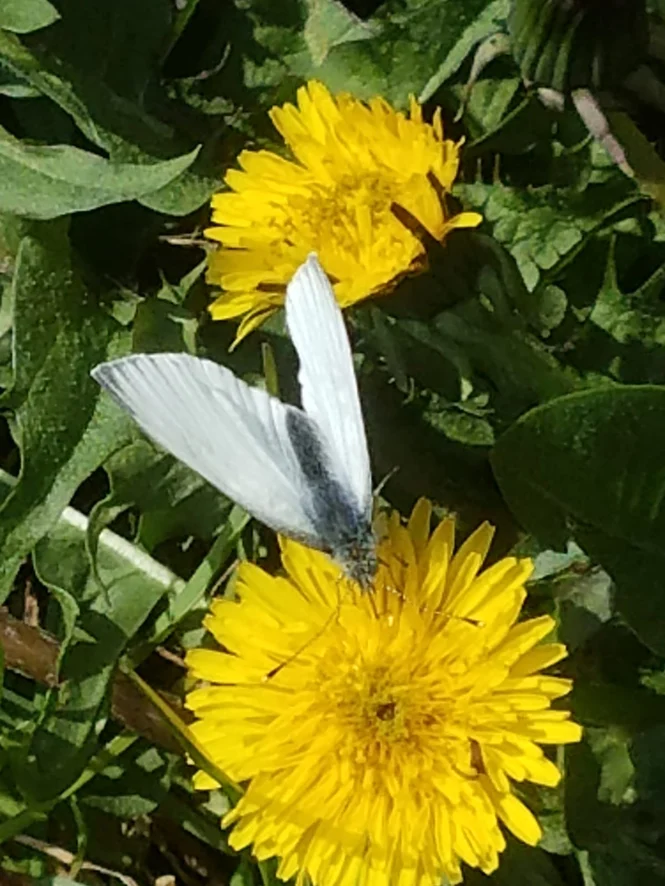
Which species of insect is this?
Pieris napi
